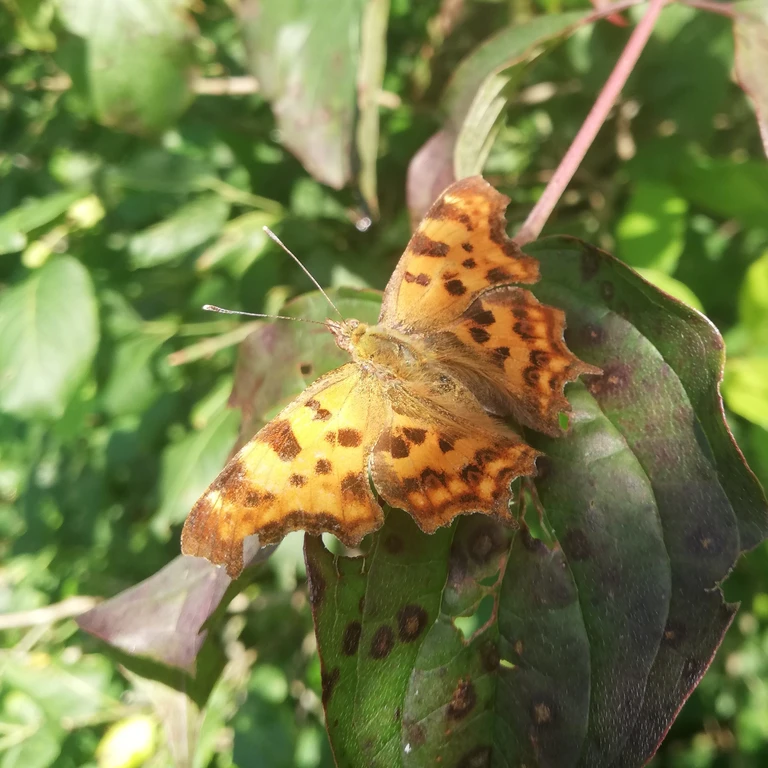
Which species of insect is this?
Polygonia c-album
